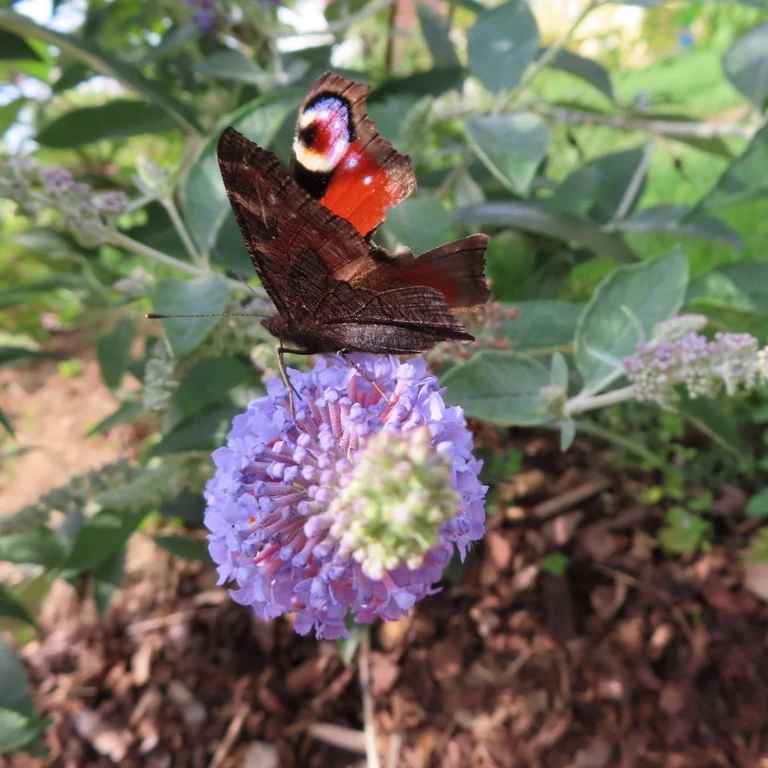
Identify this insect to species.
Aglais io
